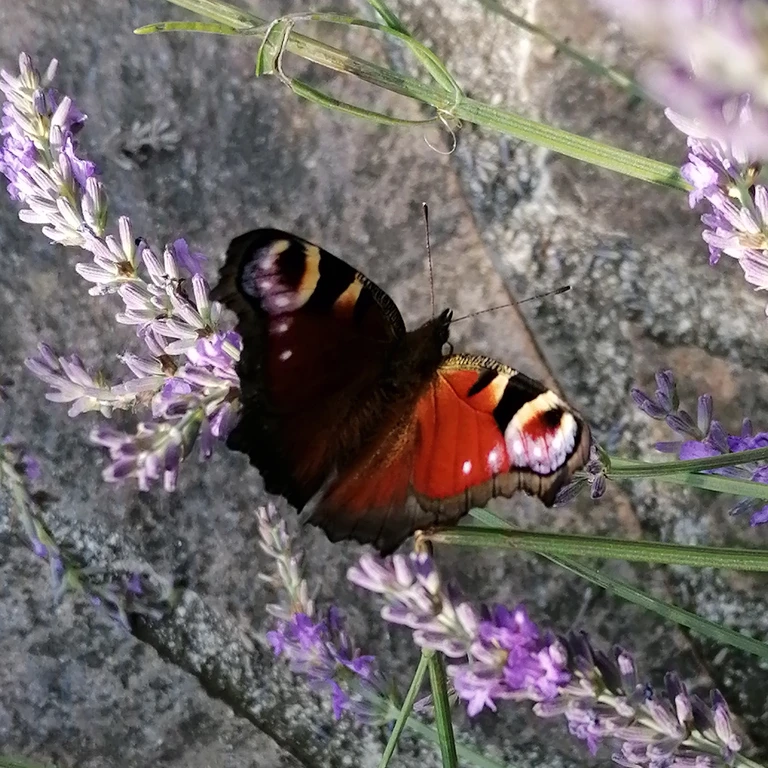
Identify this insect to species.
Aglais io
